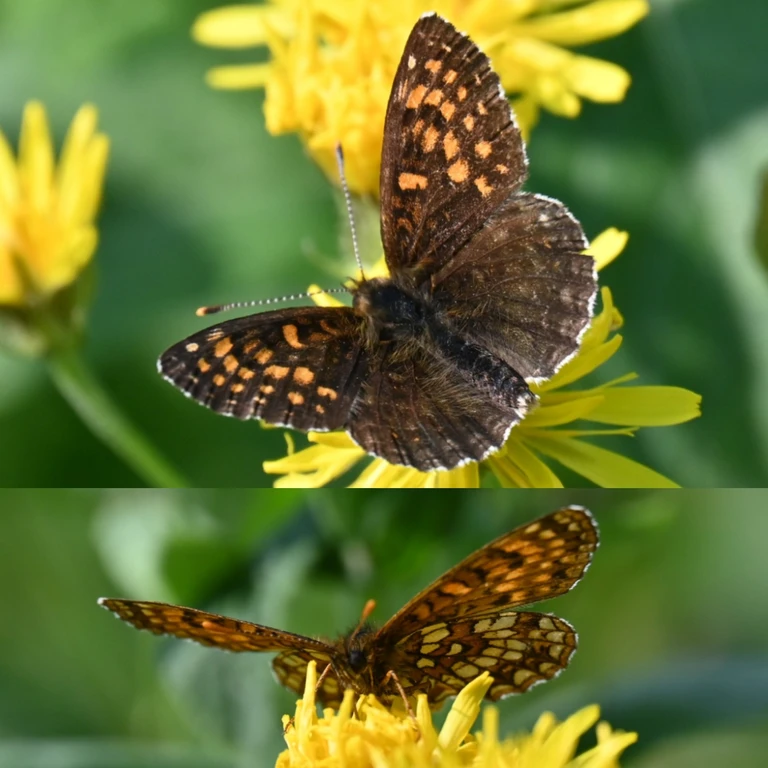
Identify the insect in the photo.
Melitaea diamina
